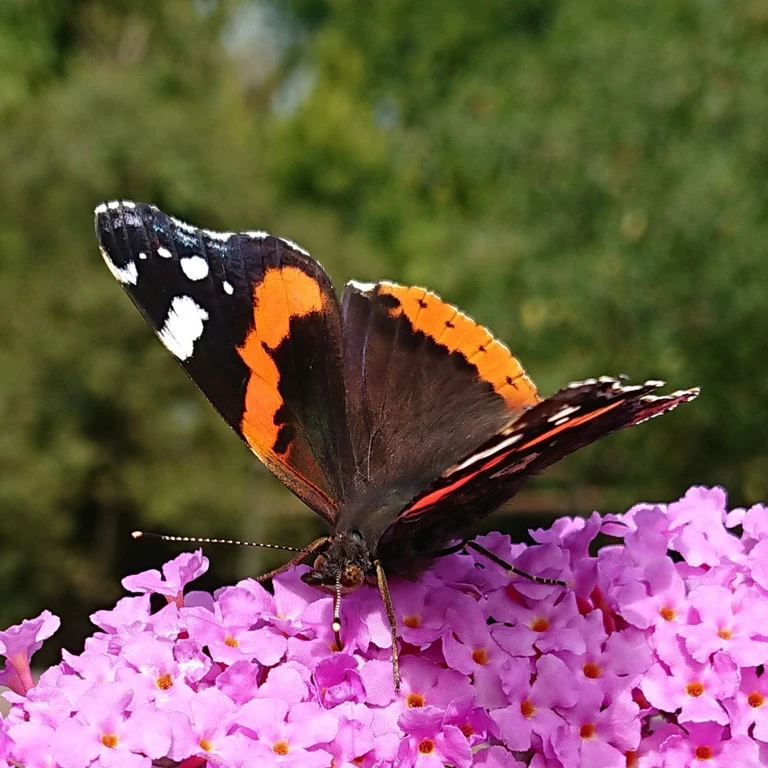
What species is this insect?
Vanessa atalanta
